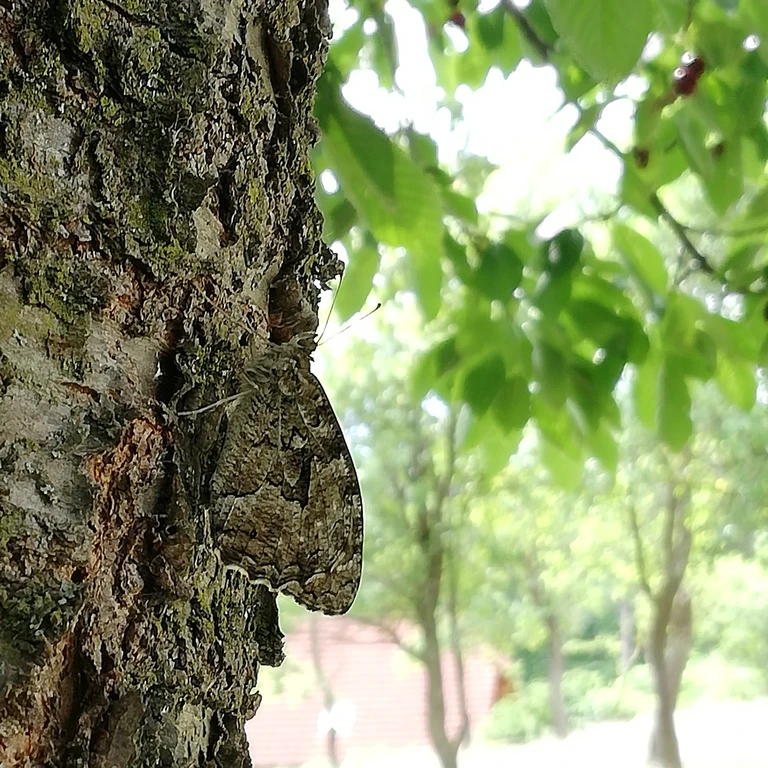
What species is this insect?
Hipparchia semele
